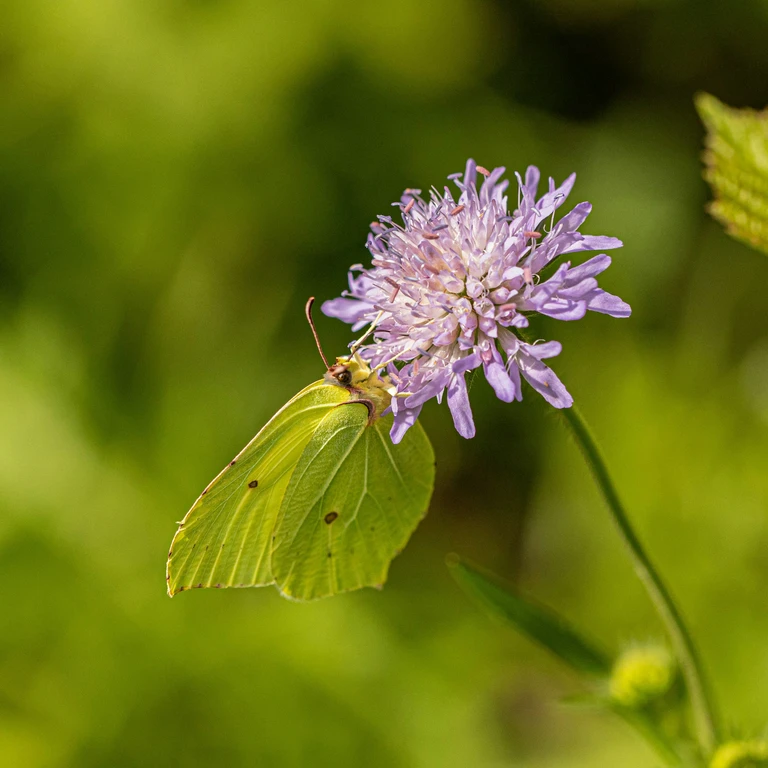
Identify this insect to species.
Gonepteryx rhamni
